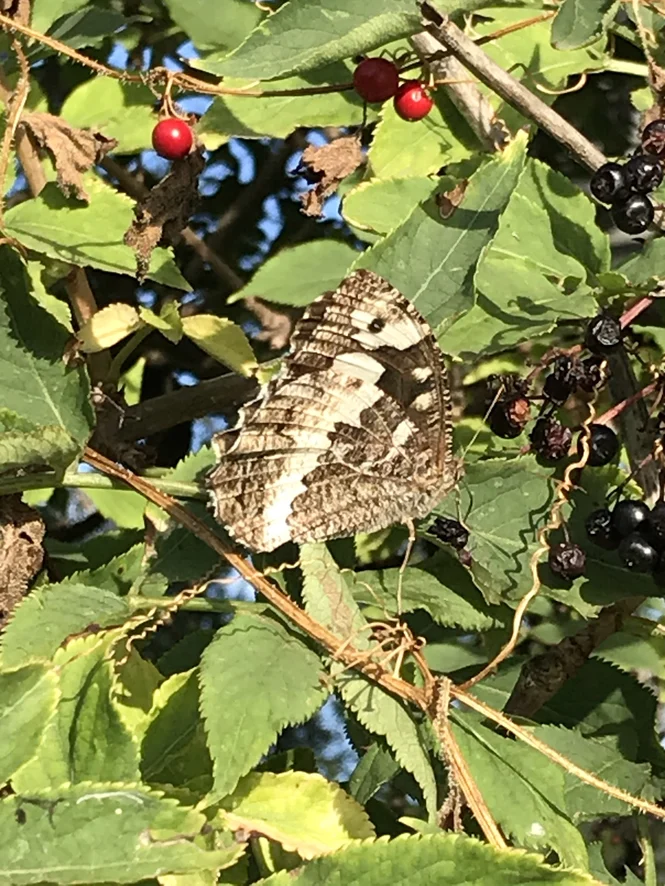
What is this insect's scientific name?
Brintesia circe
